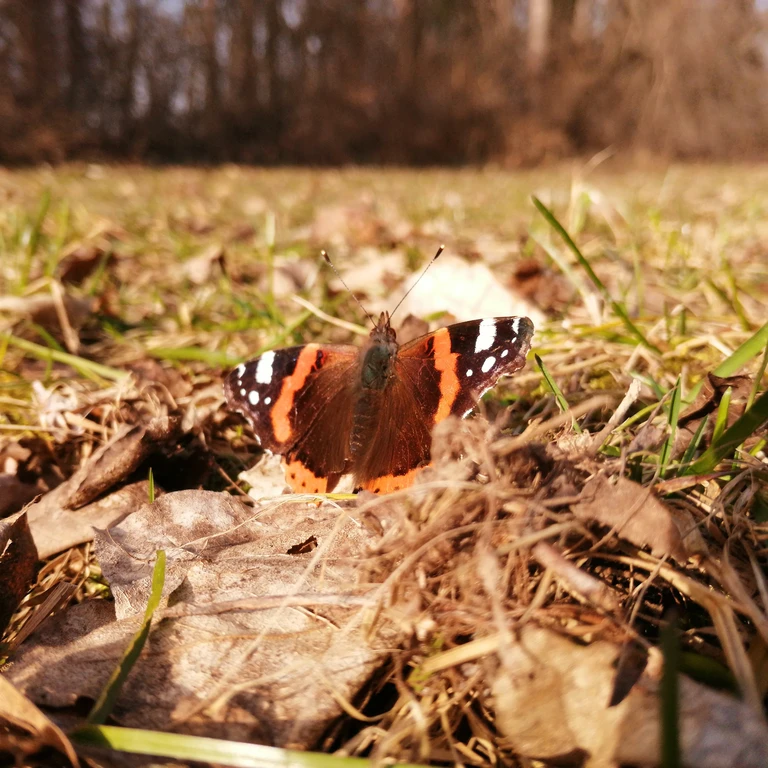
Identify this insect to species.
Vanessa atalanta
